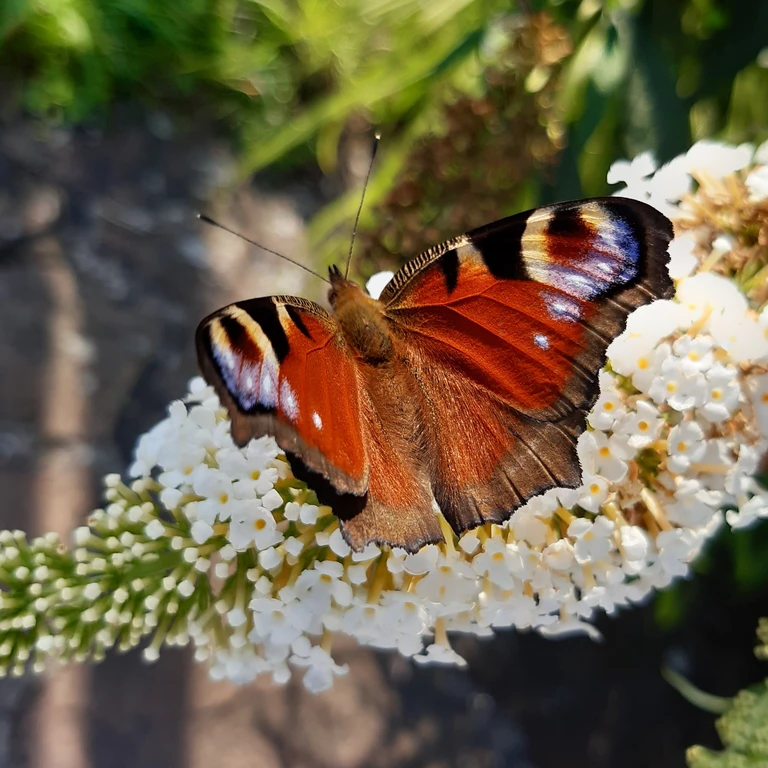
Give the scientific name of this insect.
Aglais io
